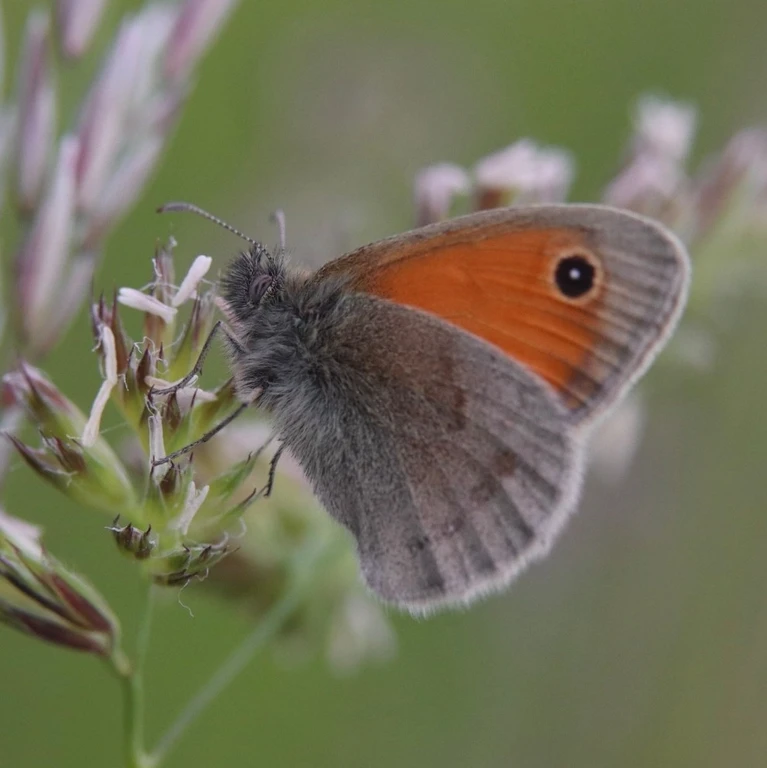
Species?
Coenonympha pamphilus
